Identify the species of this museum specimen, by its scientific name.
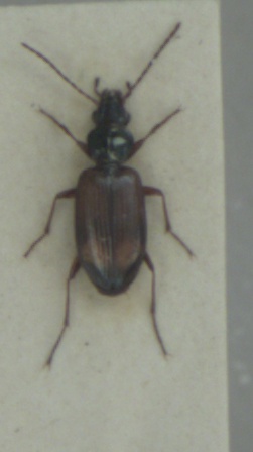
Bembidion saxatile
